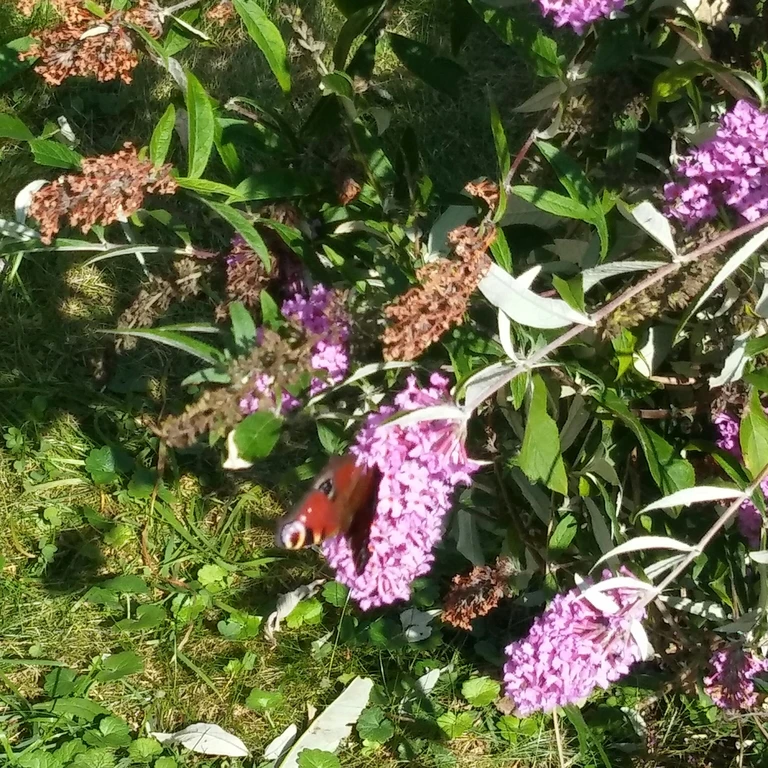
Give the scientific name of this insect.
Aglais io
